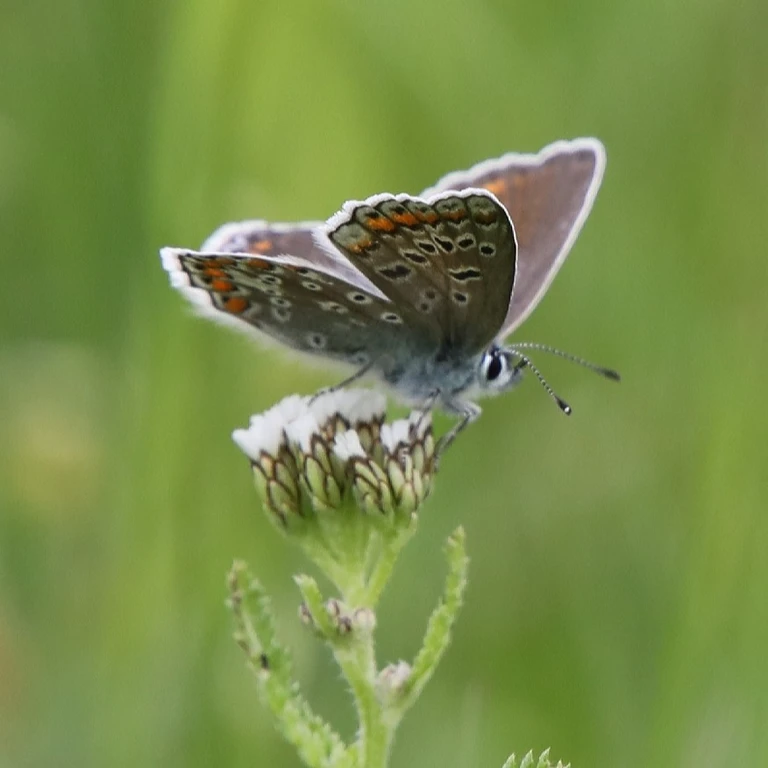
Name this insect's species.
Polyommatus icarus
